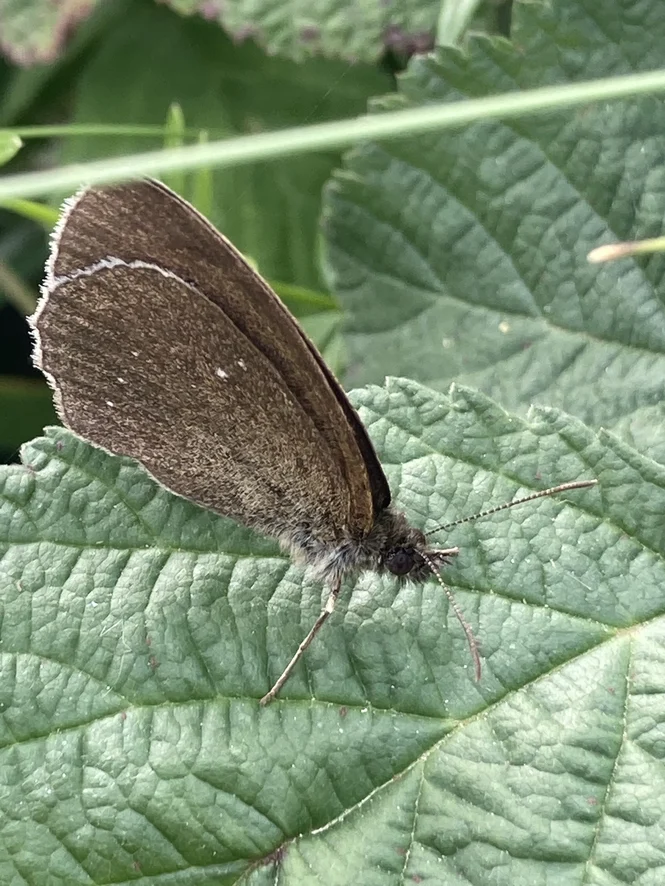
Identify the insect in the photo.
Aphantopus hyperantus
